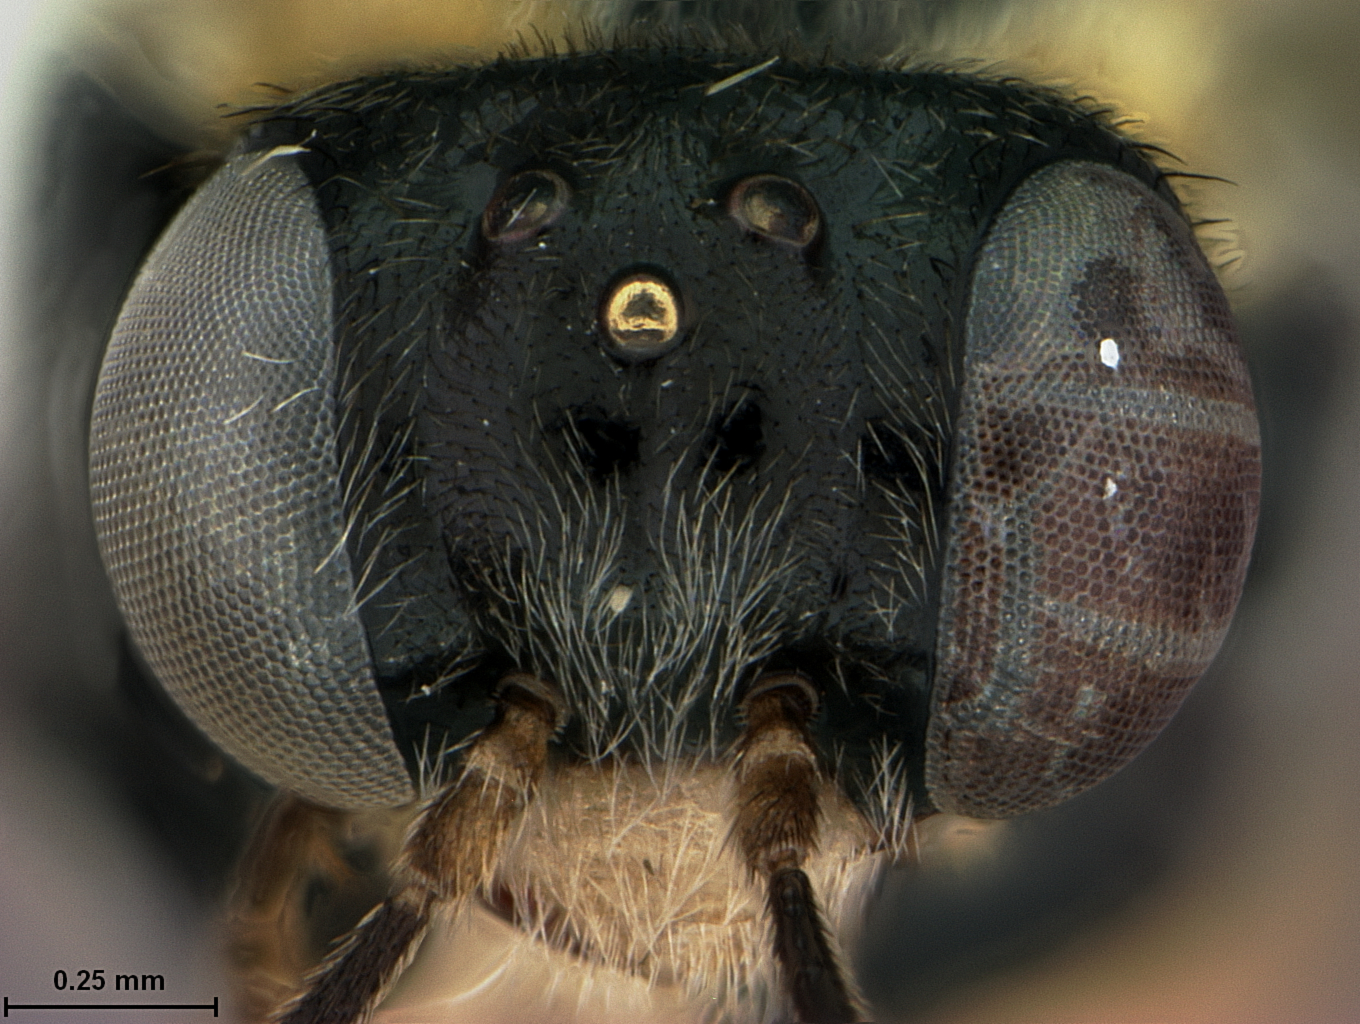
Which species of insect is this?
Acordulecera gisselli
